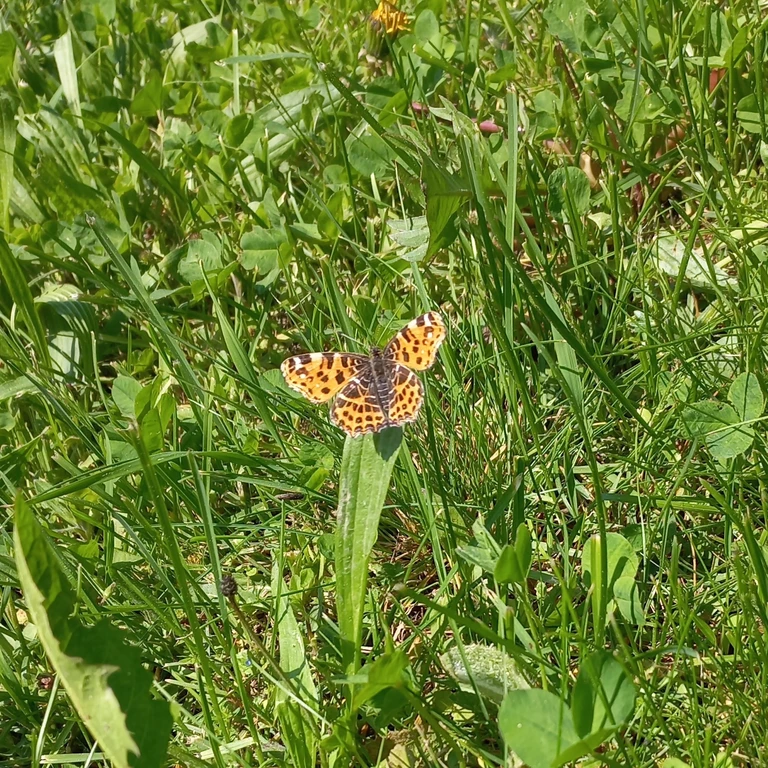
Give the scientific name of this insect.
Araschnia levana
